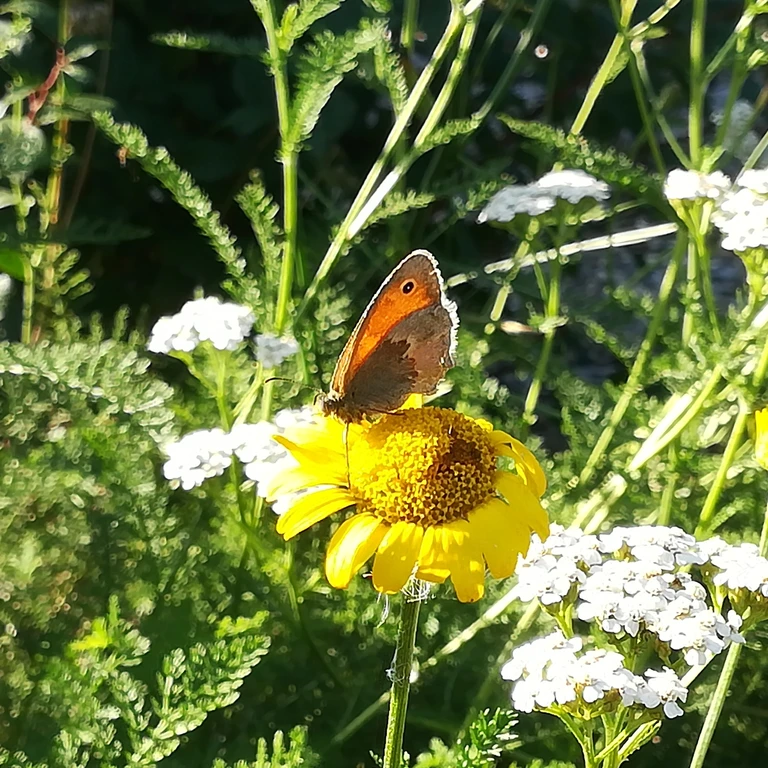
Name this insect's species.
Coenonympha pamphilus
